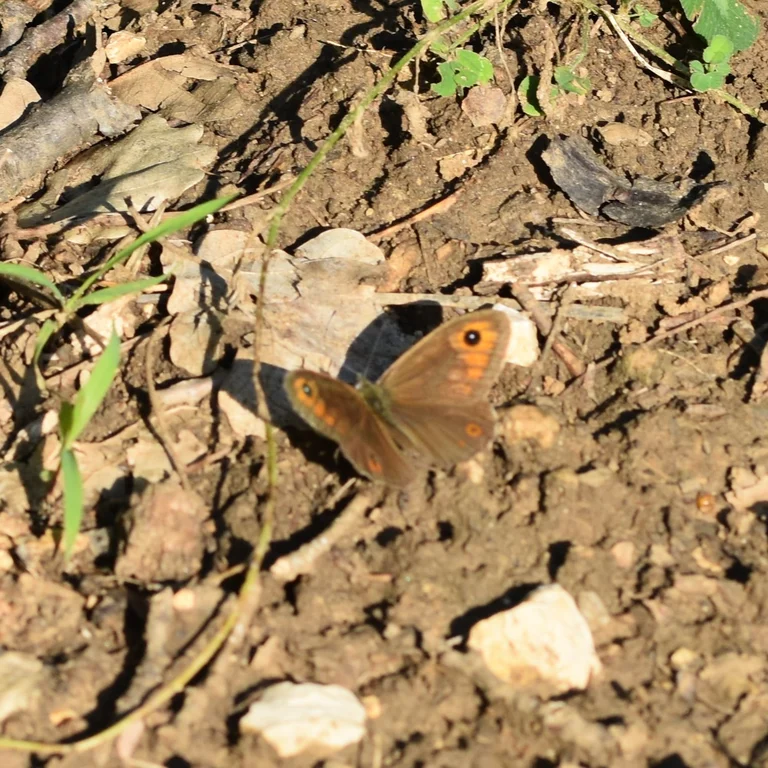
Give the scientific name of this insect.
Lasiommata maera (also Pararge maera)
